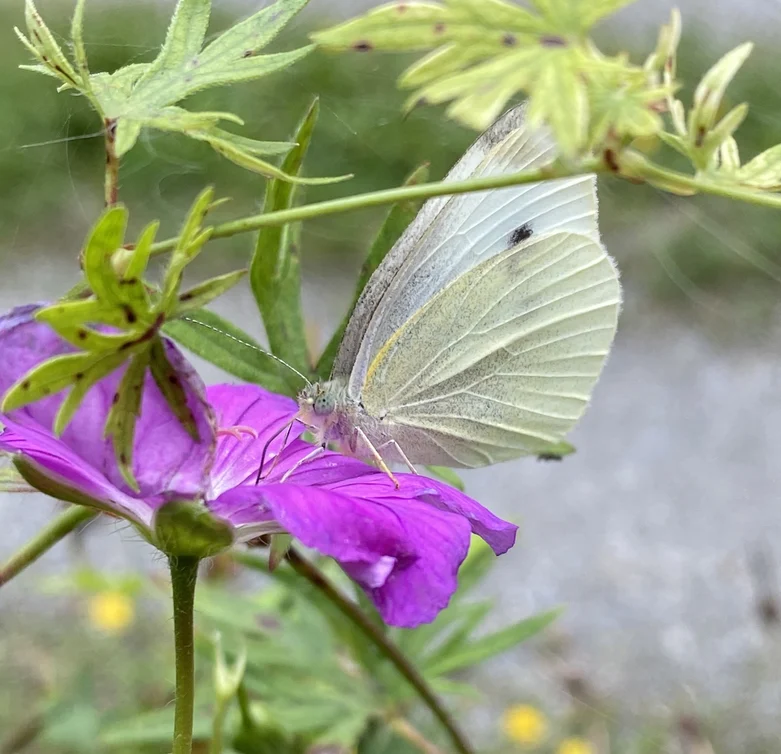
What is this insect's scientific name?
Pieris rapae
